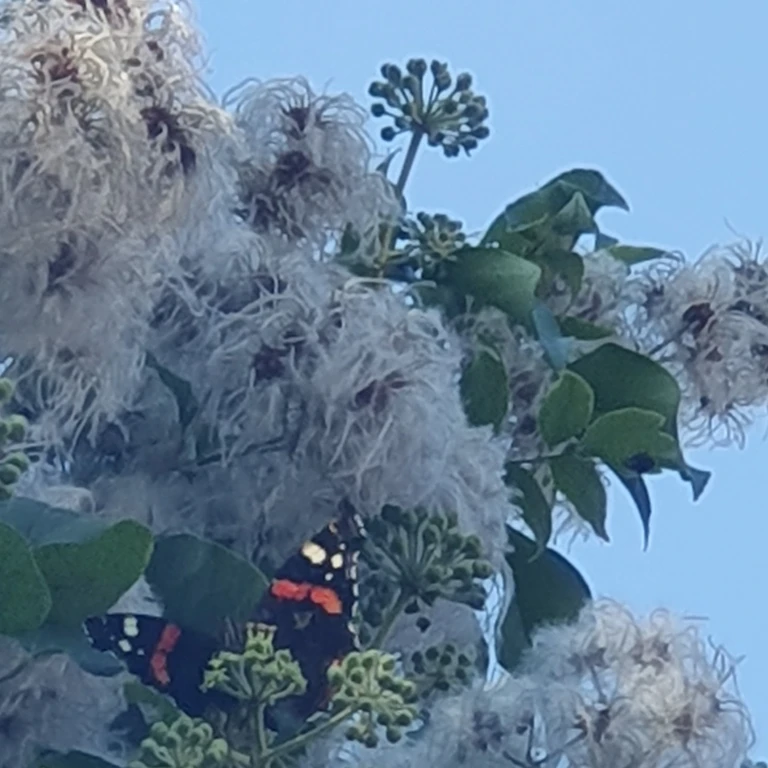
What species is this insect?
Vanessa atalanta
